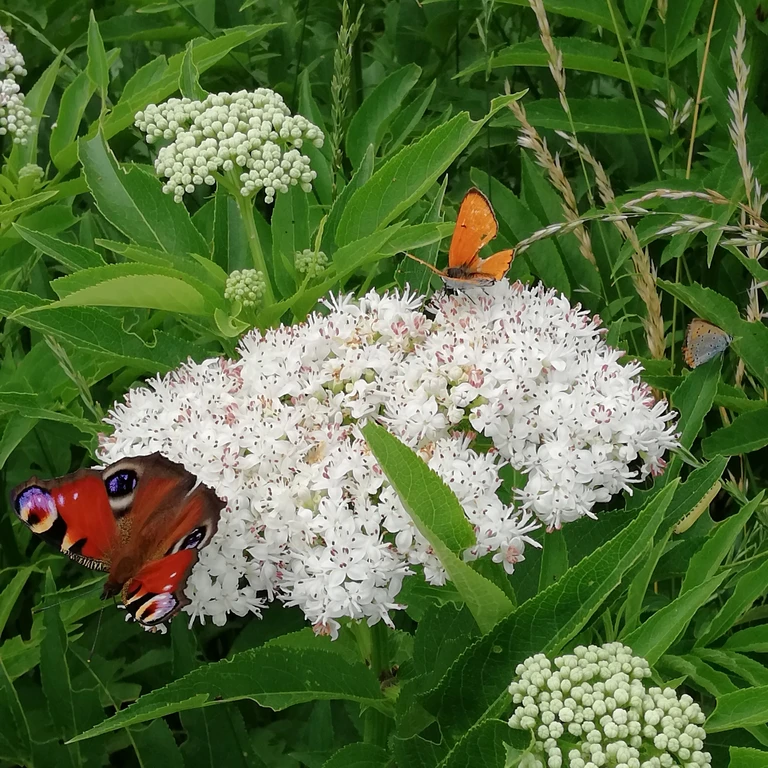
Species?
Aglais io
